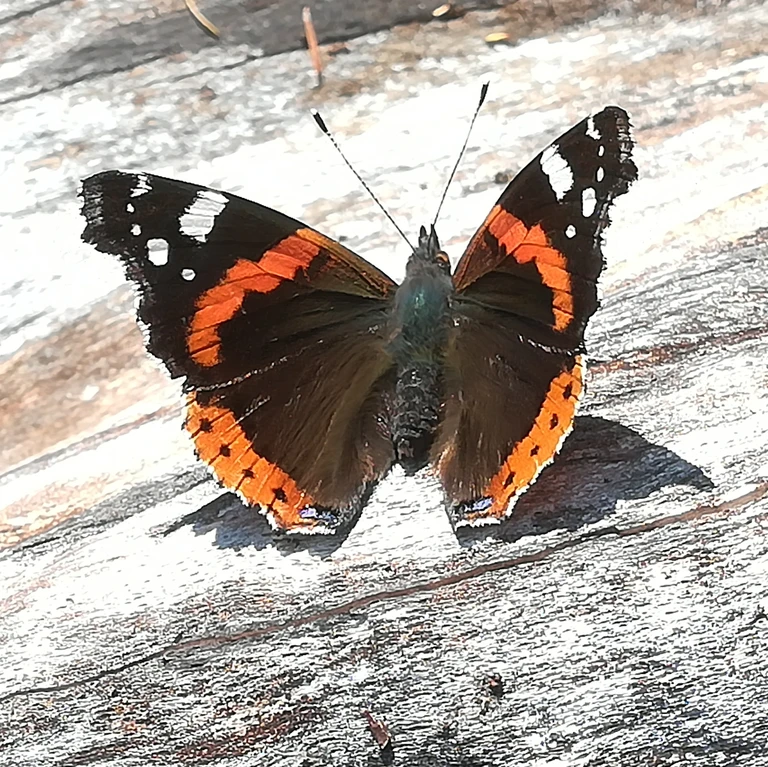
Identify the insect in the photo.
Vanessa atalanta
